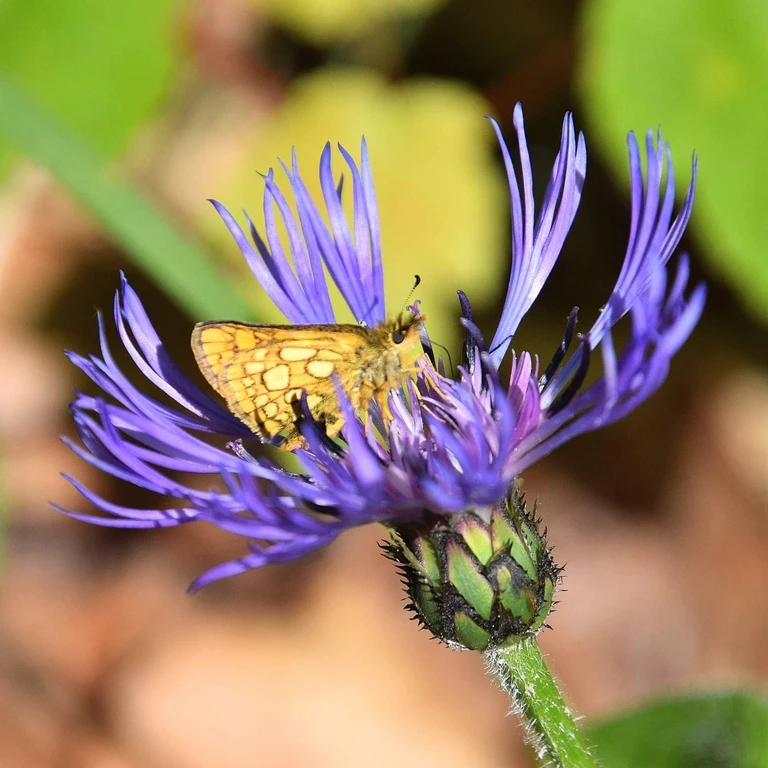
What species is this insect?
Carterocephalus palaemon
